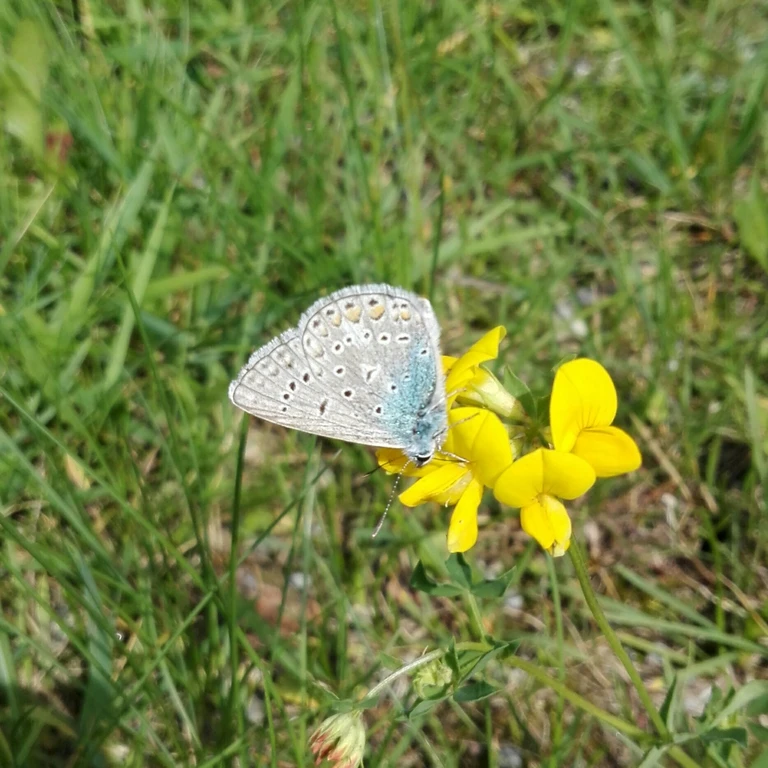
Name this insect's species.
Polyommatus icarus
